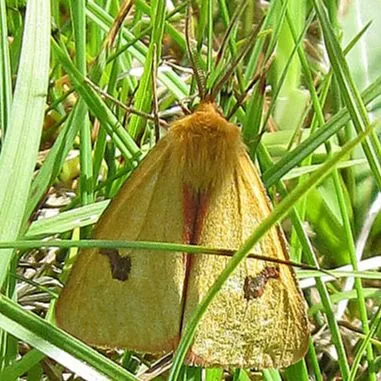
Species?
Diacrisia sannio
